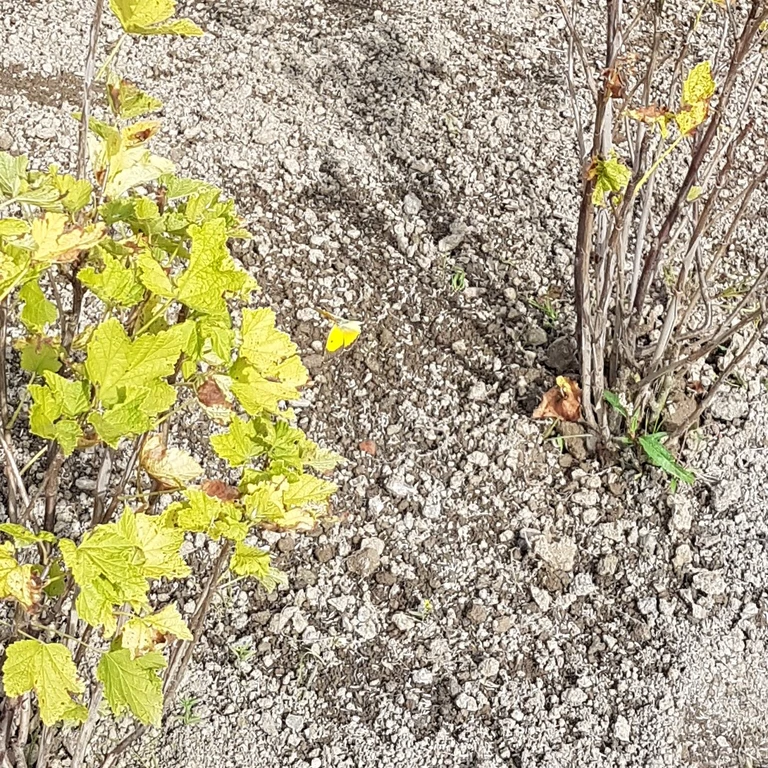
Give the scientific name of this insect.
Colias croceus
